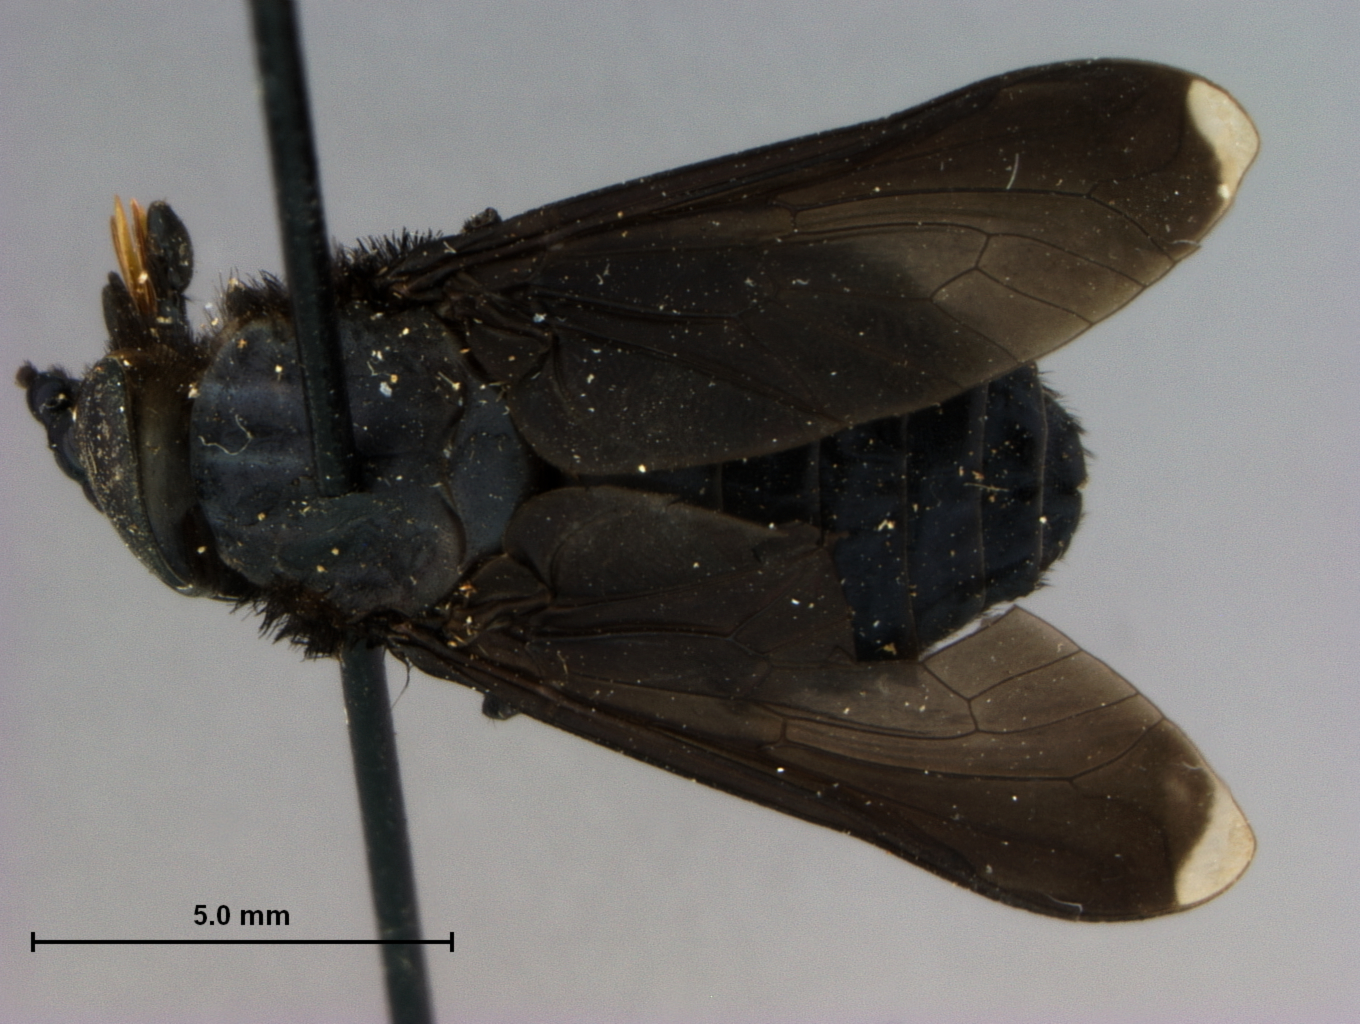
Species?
Bolbodimyia nigra
